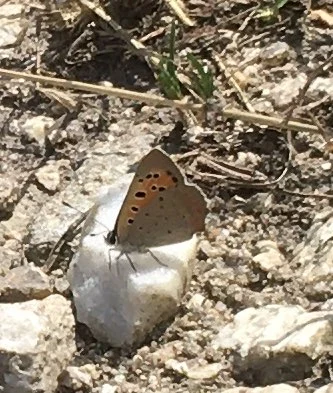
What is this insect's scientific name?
Lycaena phlaeas
